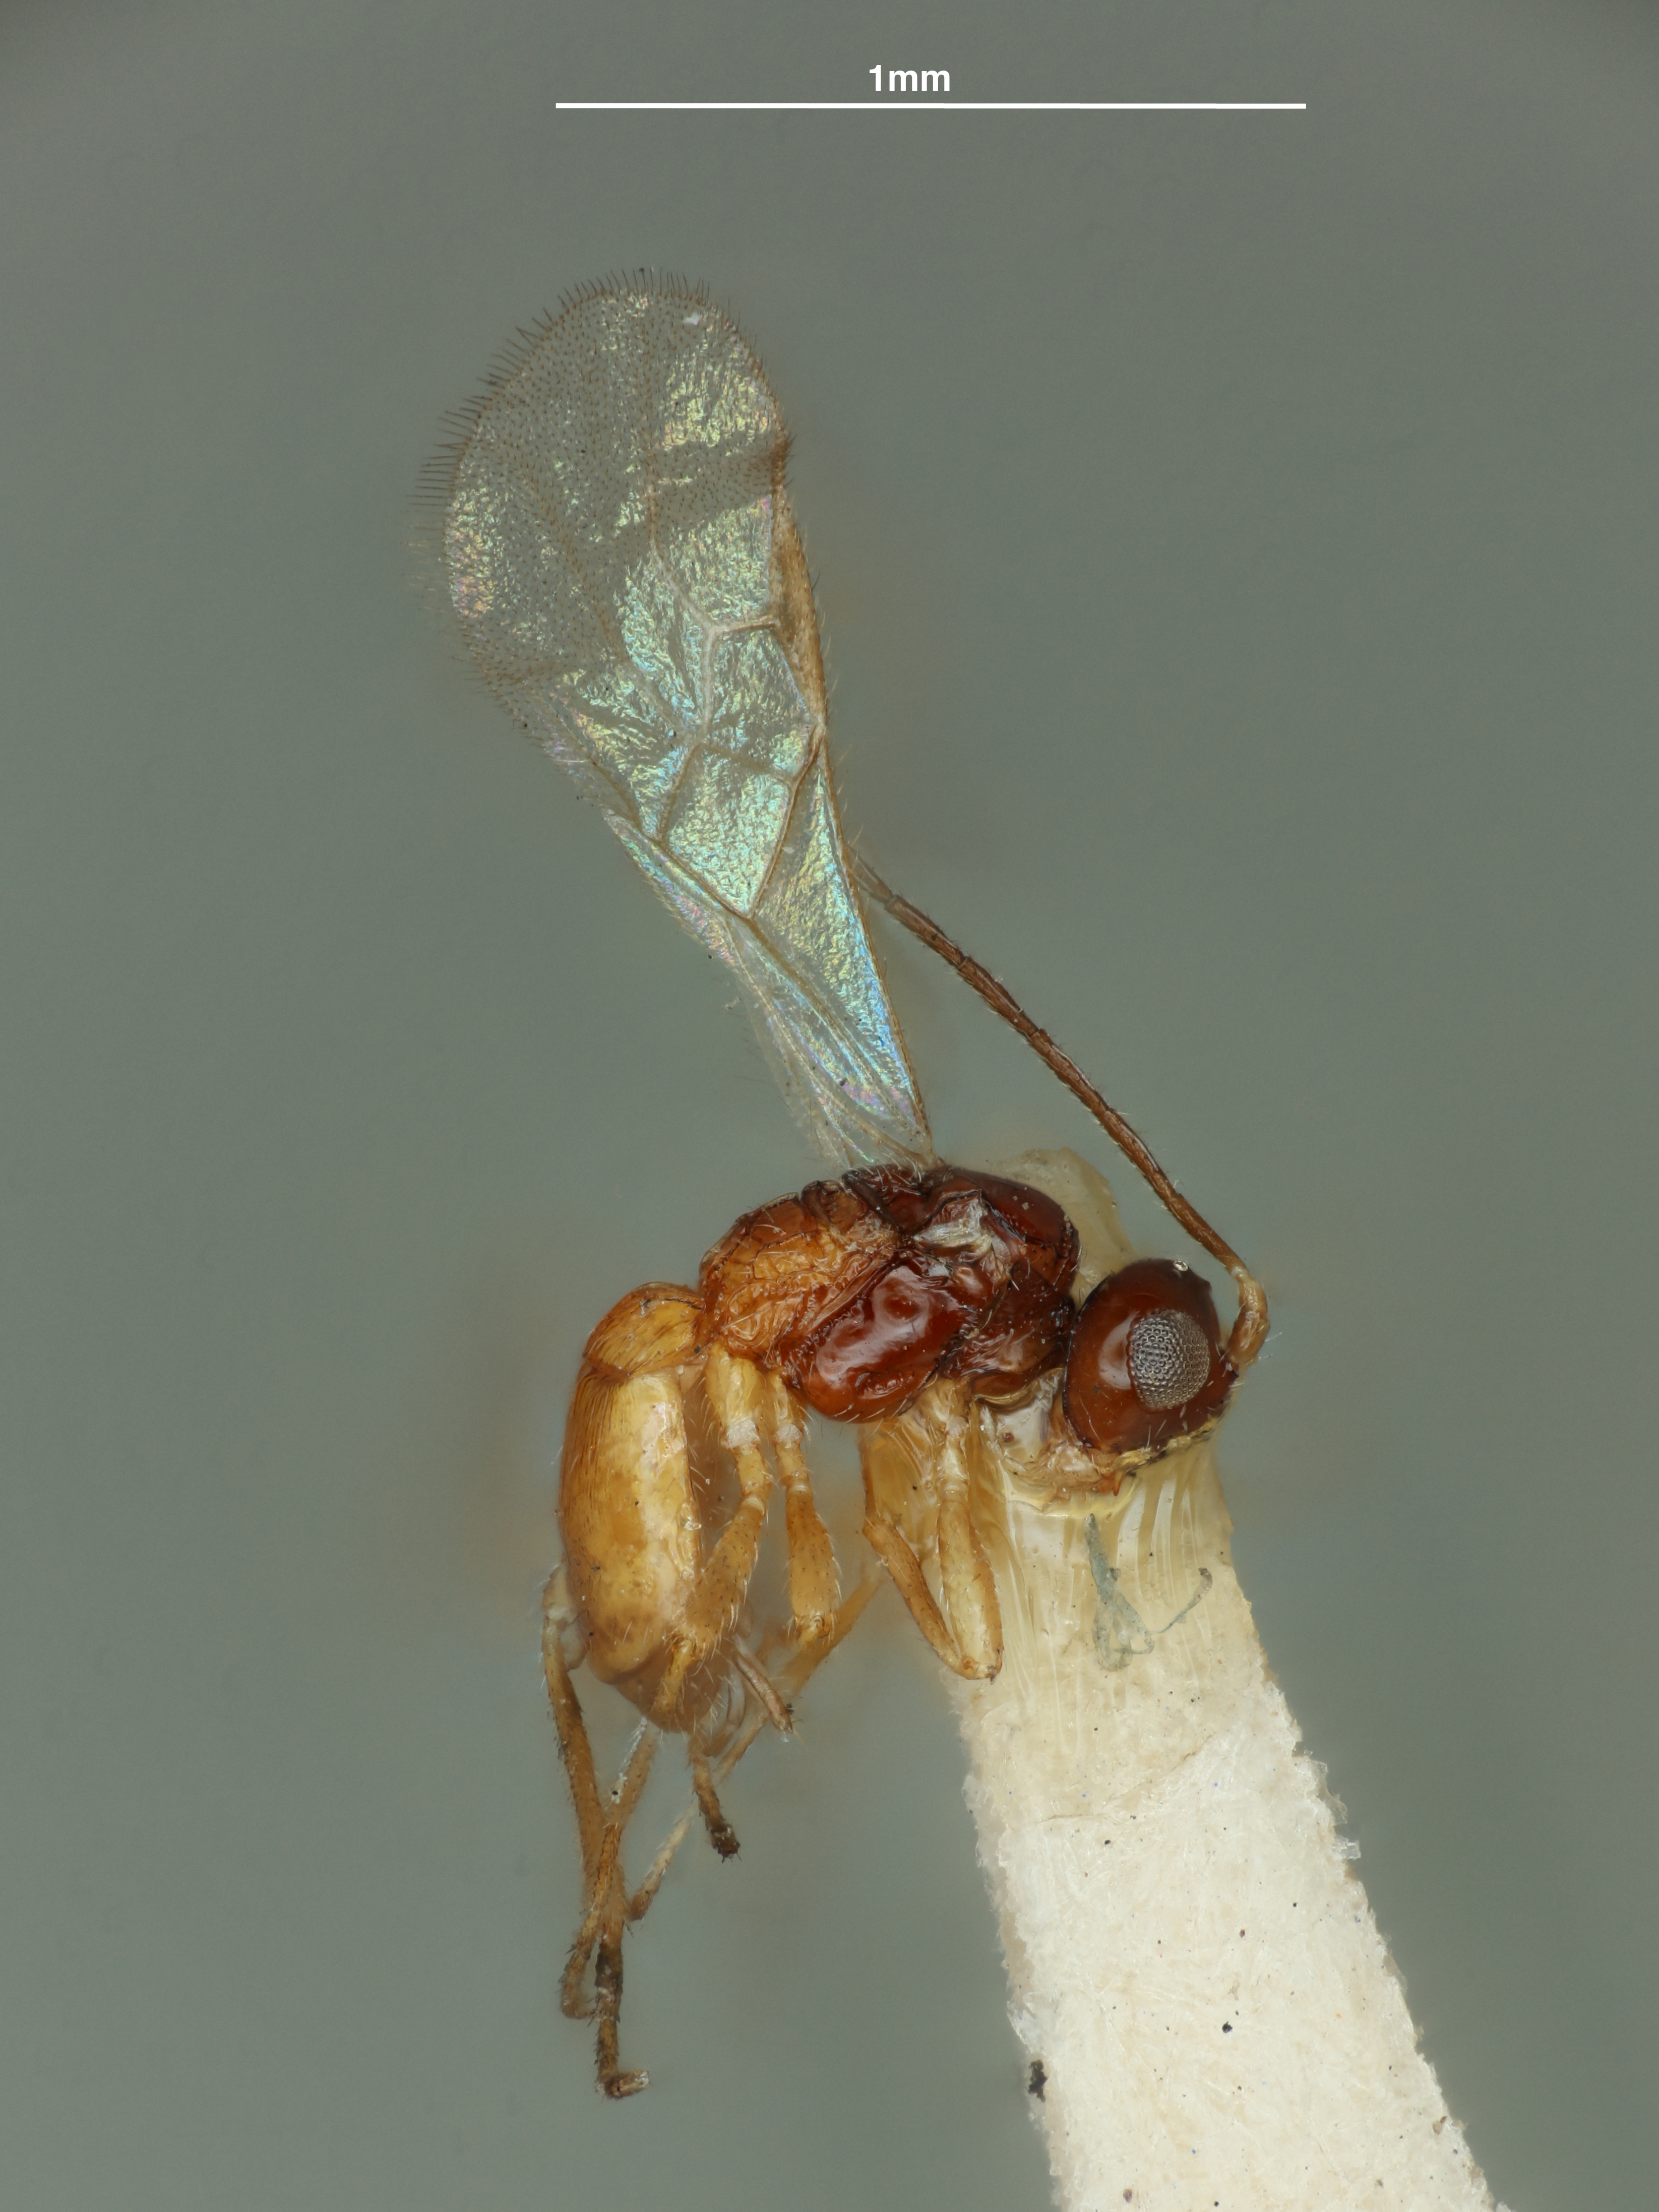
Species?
Pyogostolus americanus
